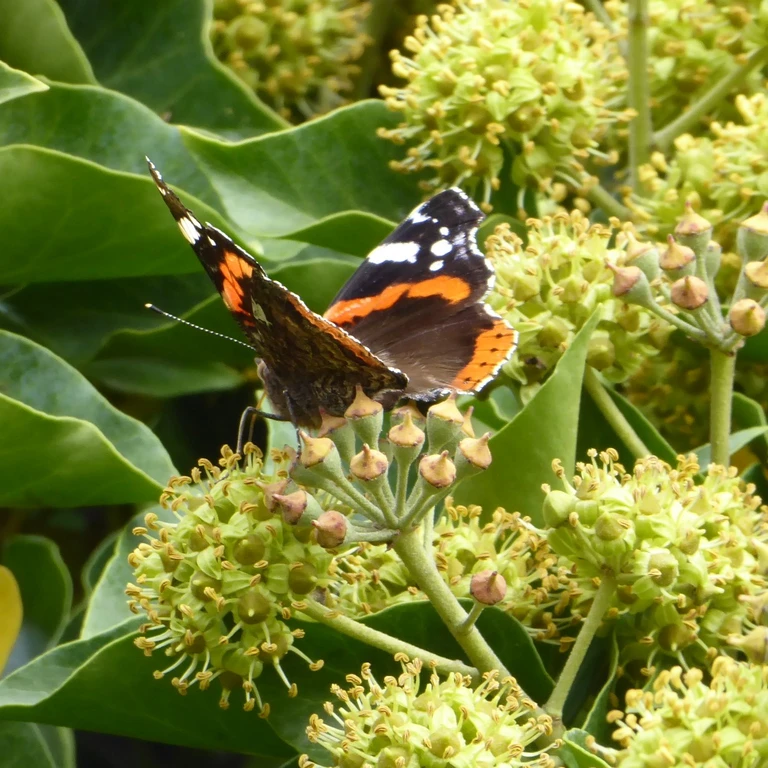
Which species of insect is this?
Vanessa atalanta
